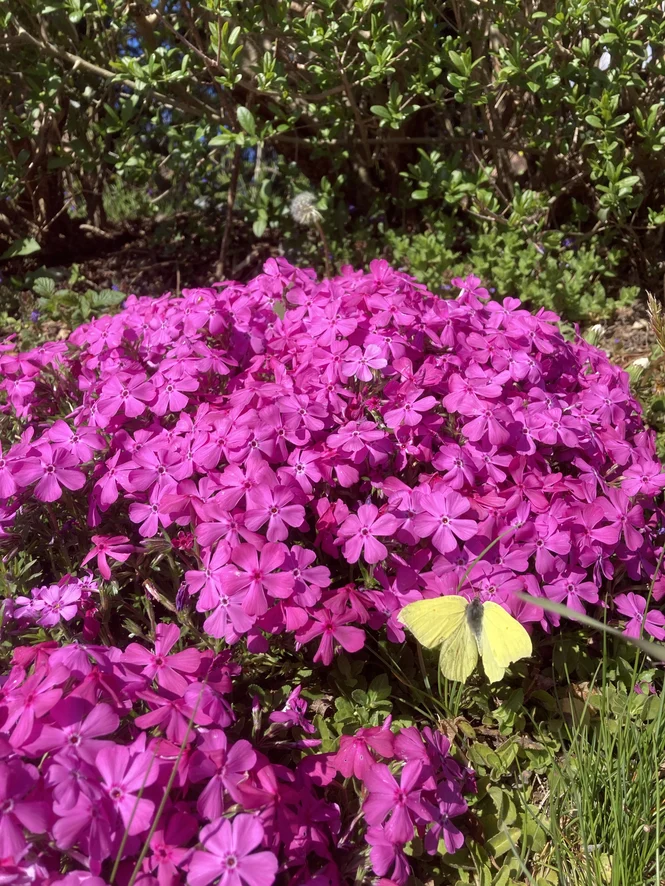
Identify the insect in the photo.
Gonepteryx rhamni
